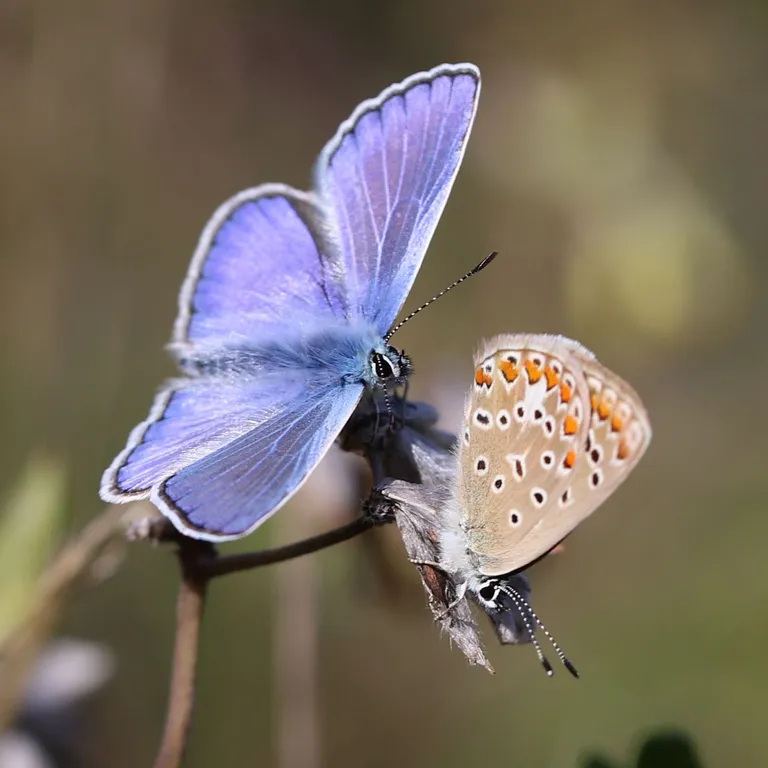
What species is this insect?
Polyommatus icarus
